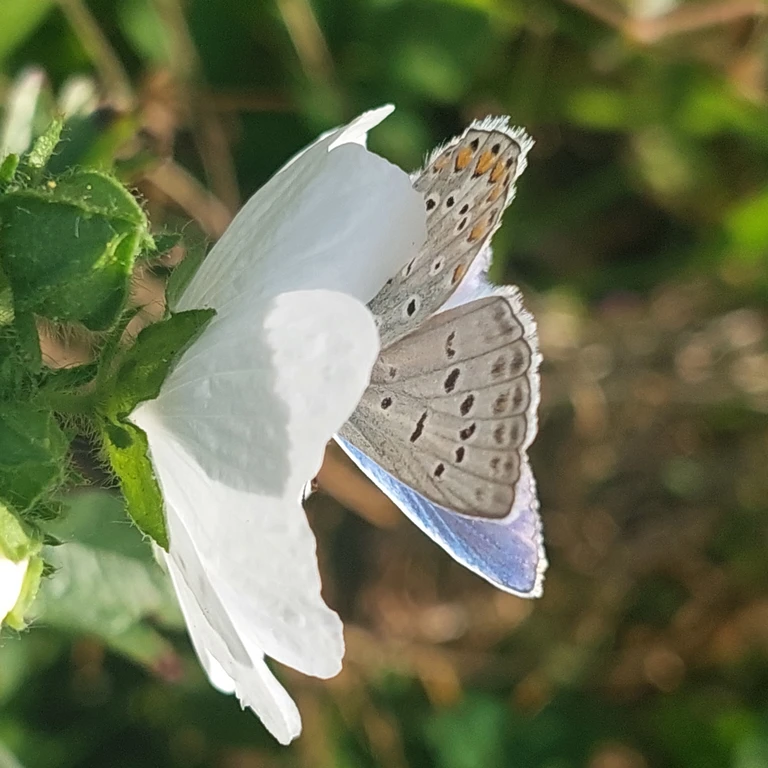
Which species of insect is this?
Polyommatus icarus
